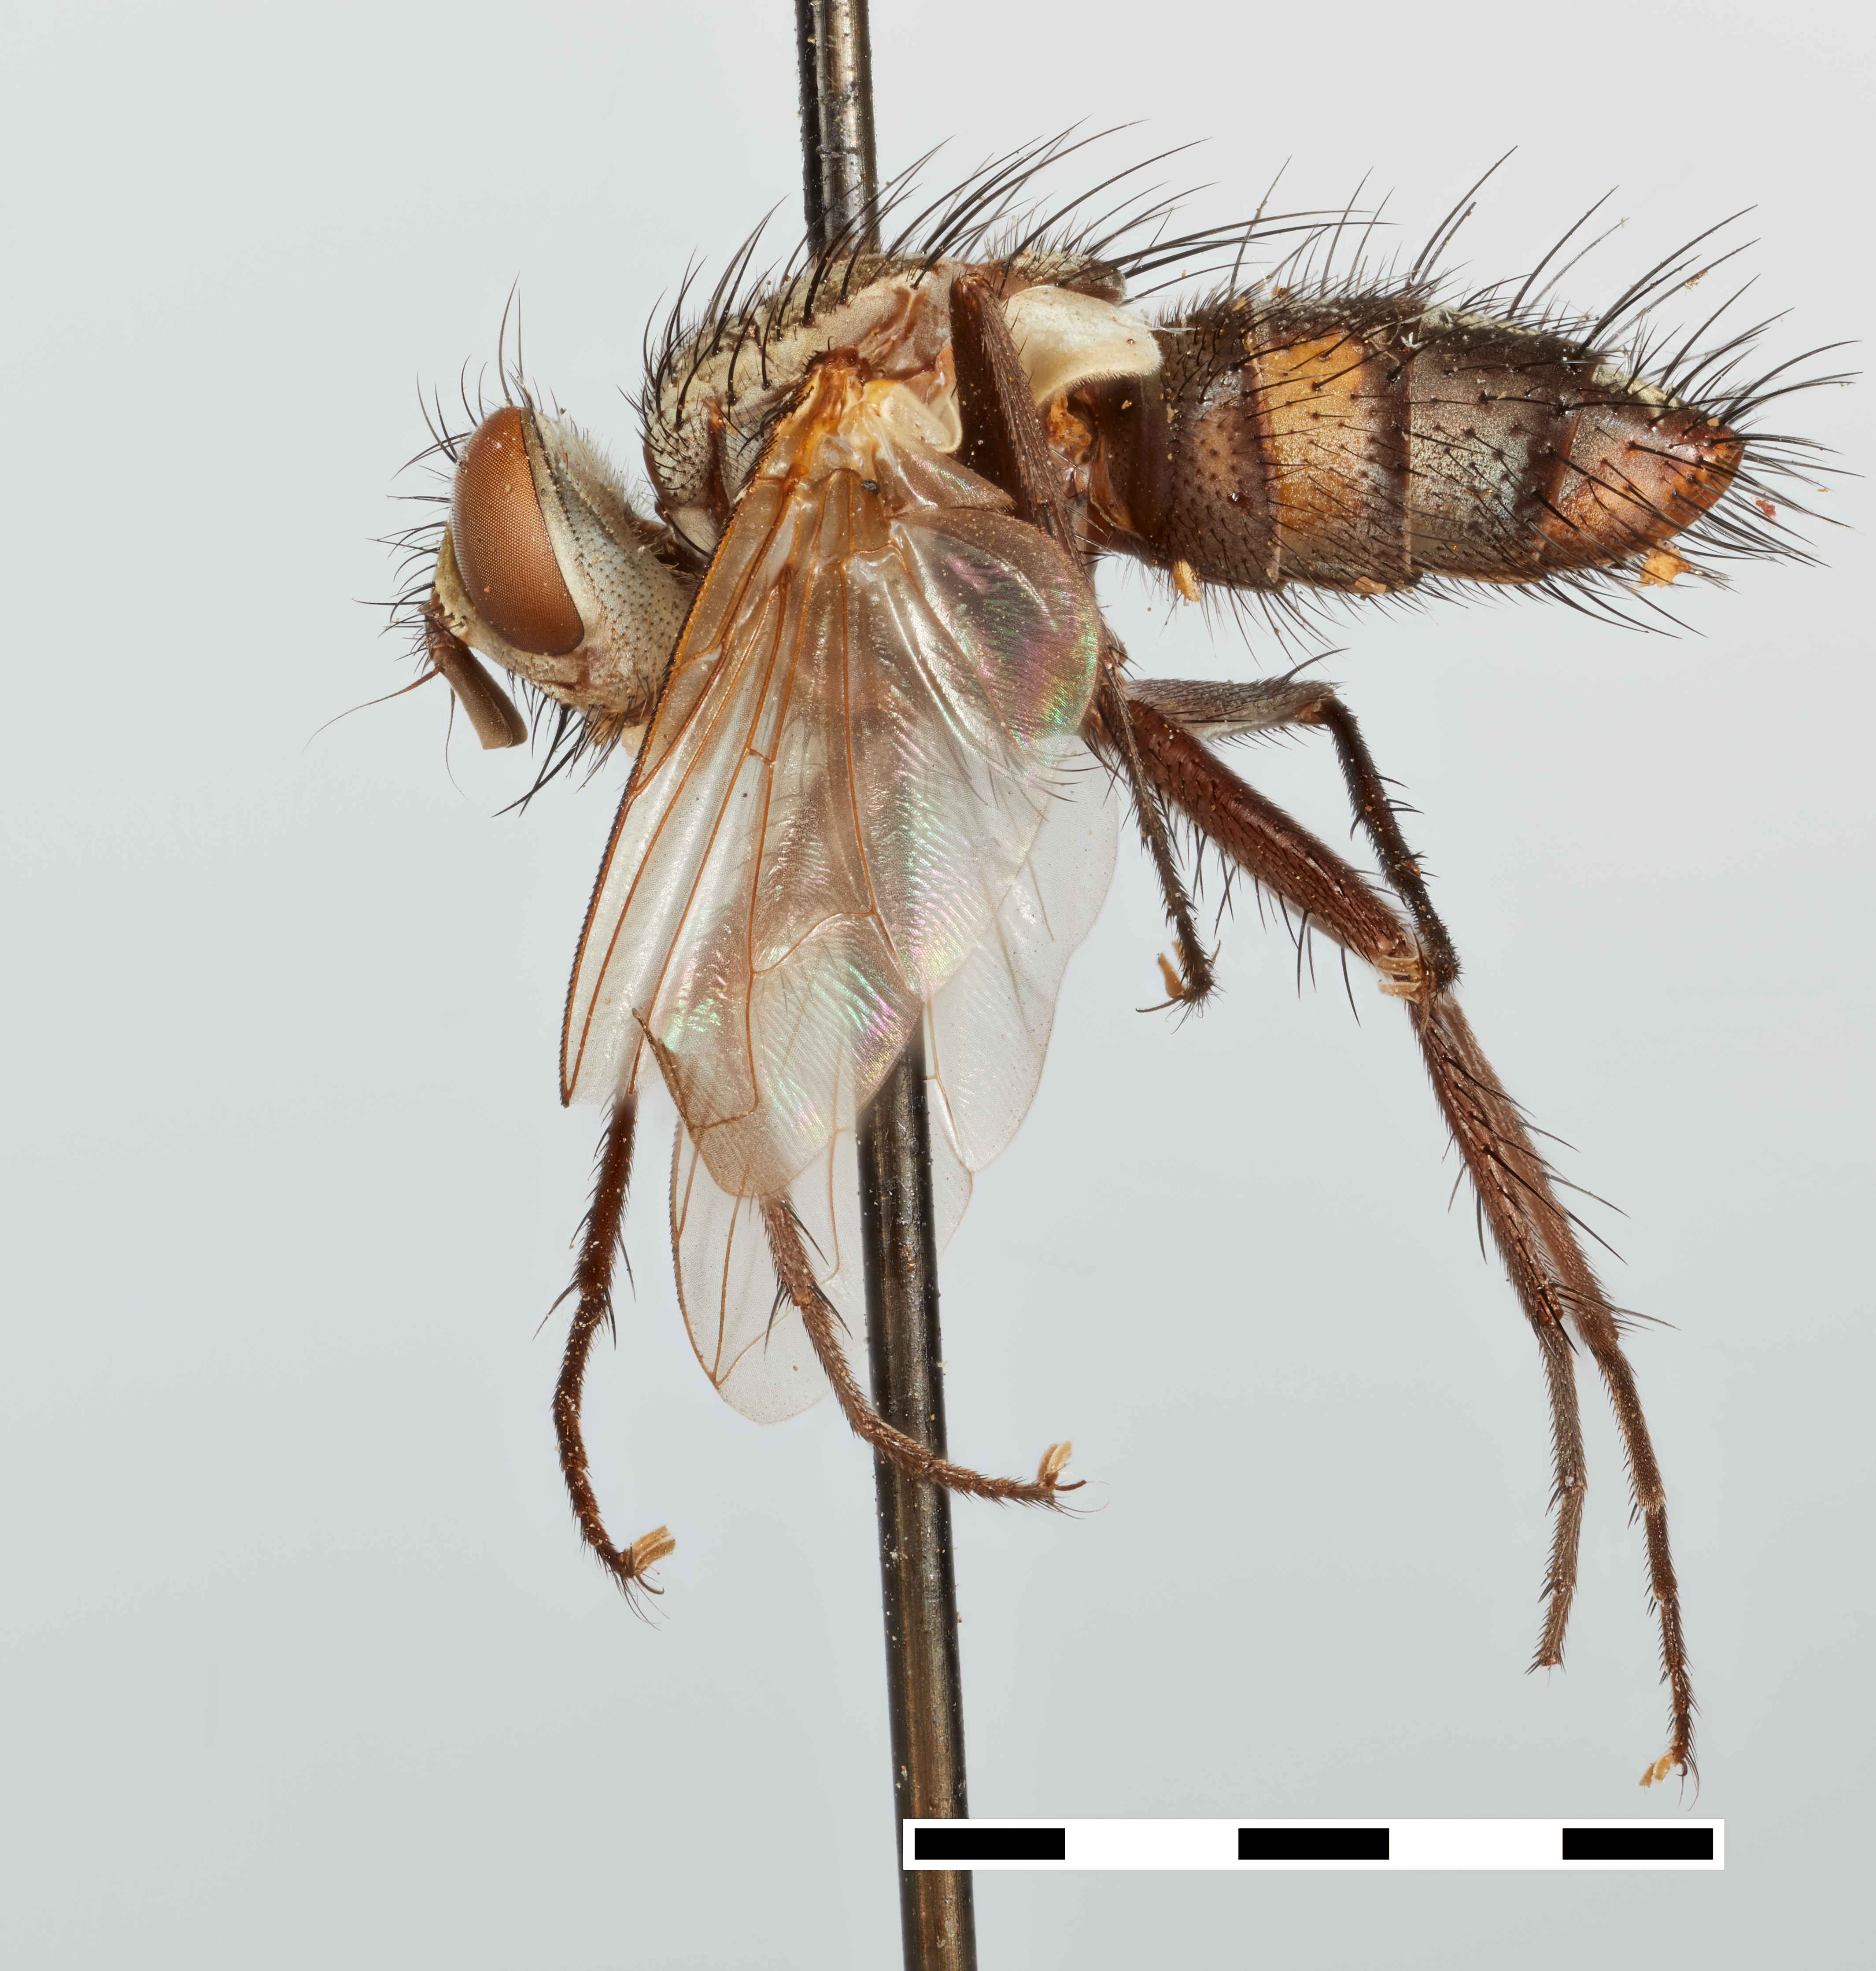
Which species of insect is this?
Spathimeigenia erecta
